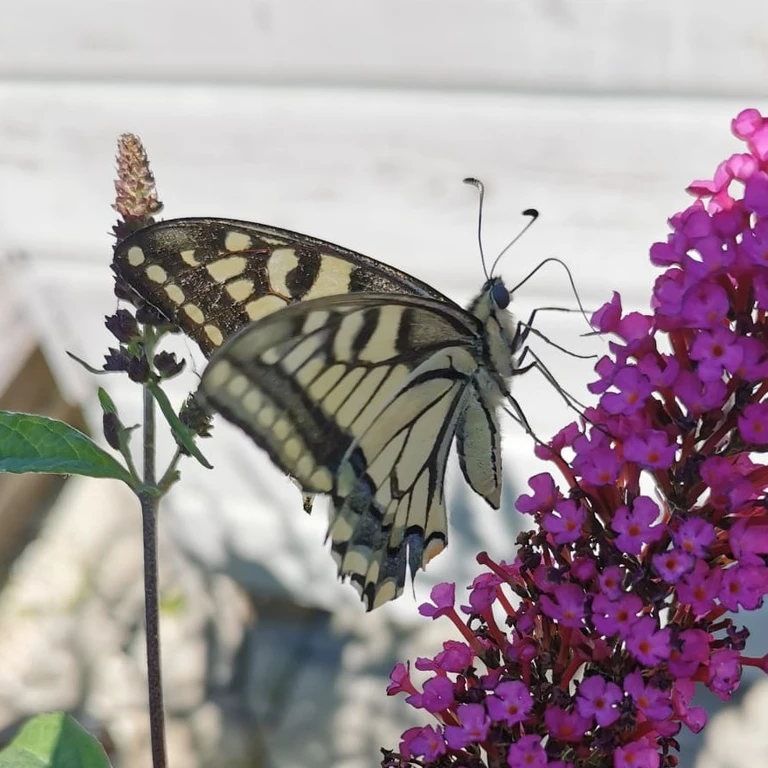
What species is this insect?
Papilio machaon
